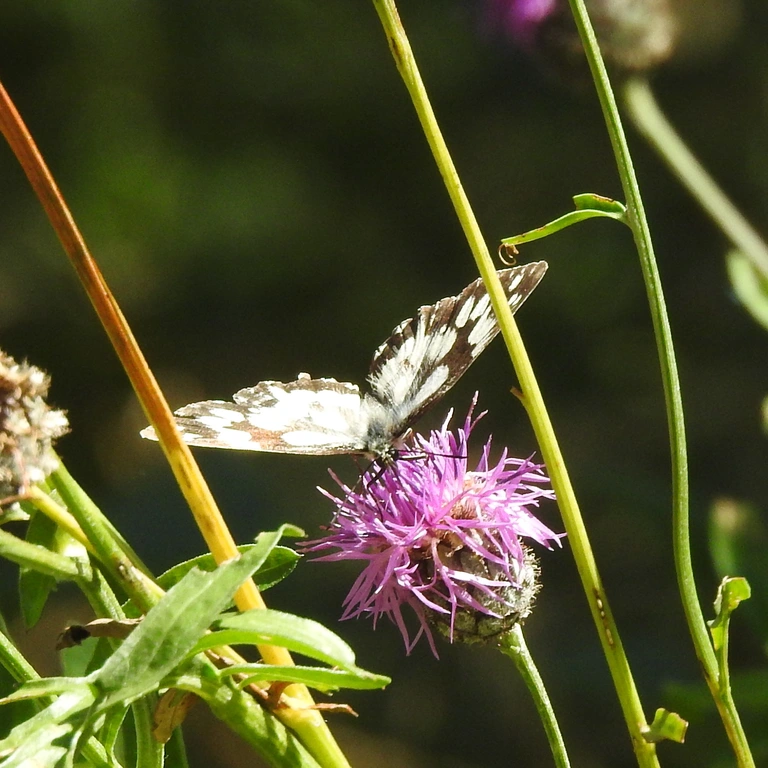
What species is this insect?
Melanargia galathea
